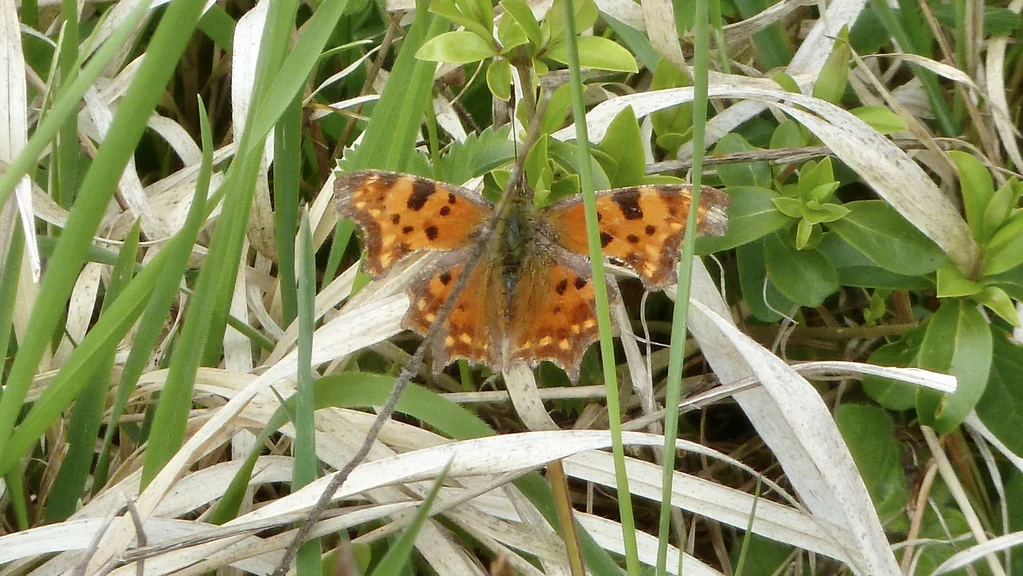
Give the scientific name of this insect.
Polygonia c-album
